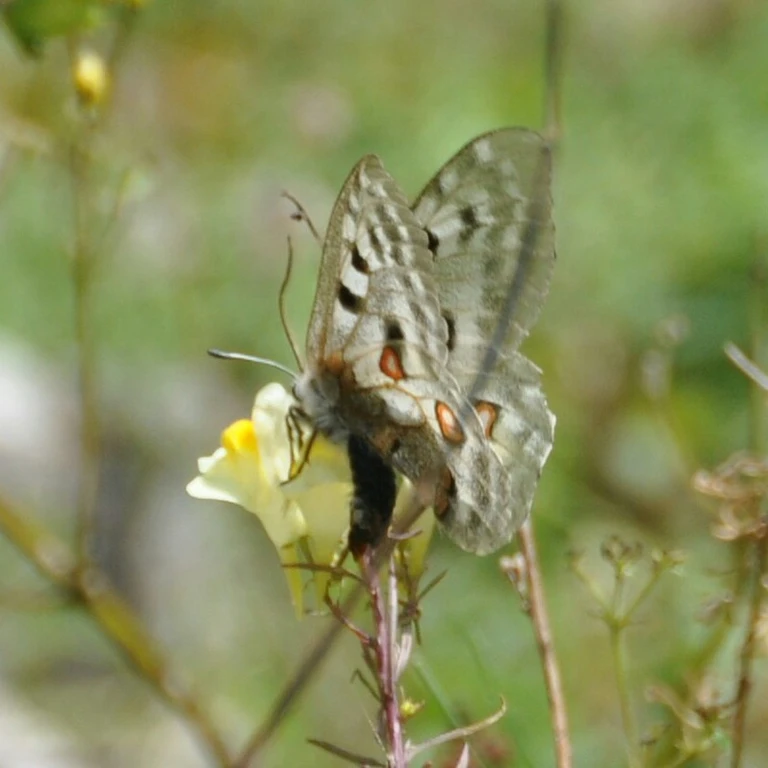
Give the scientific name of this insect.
Parnassius apollo
